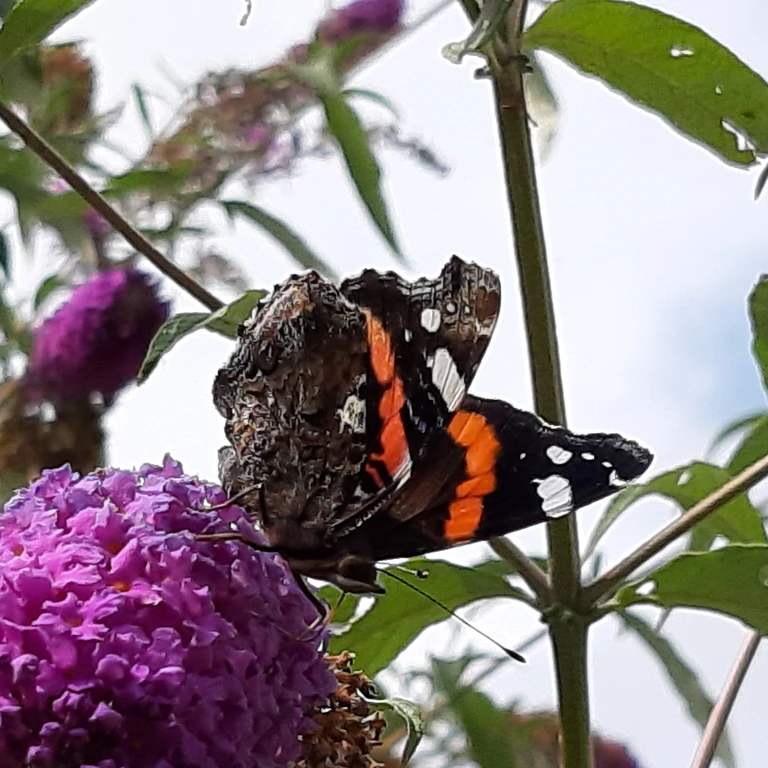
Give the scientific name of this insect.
Vanessa atalanta
